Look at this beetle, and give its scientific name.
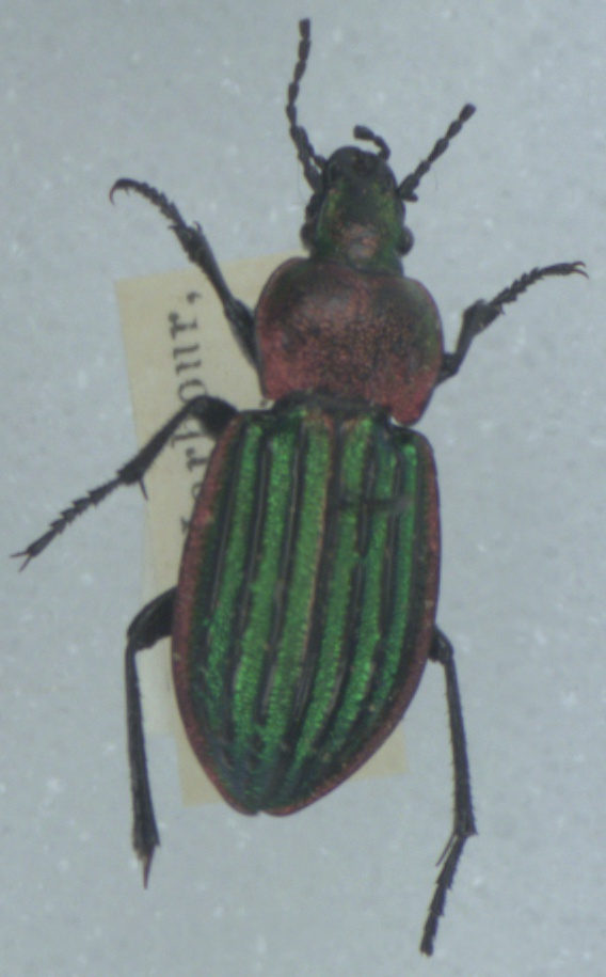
Carabus nitens
